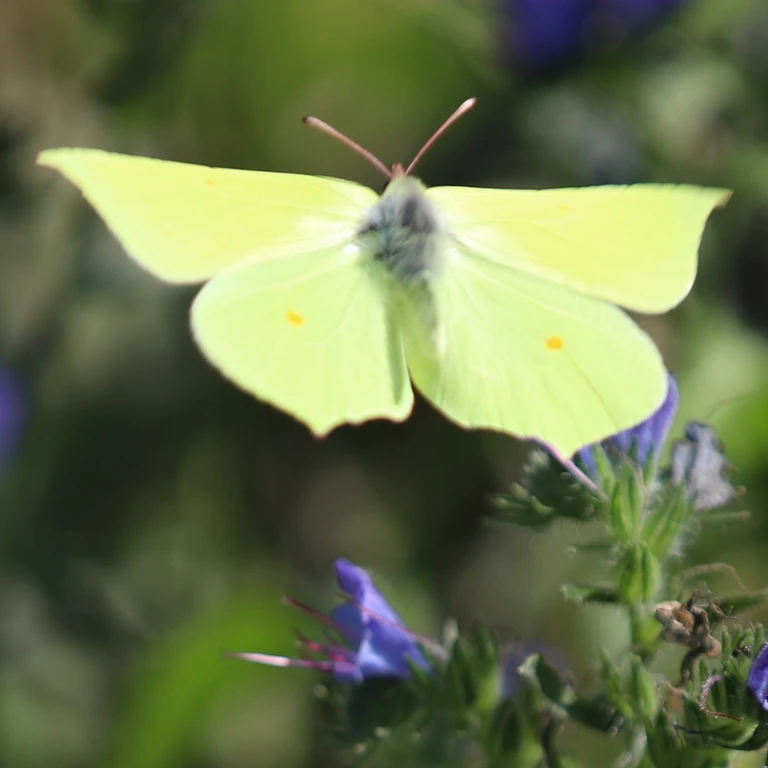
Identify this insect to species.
Gonepteryx rhamni
